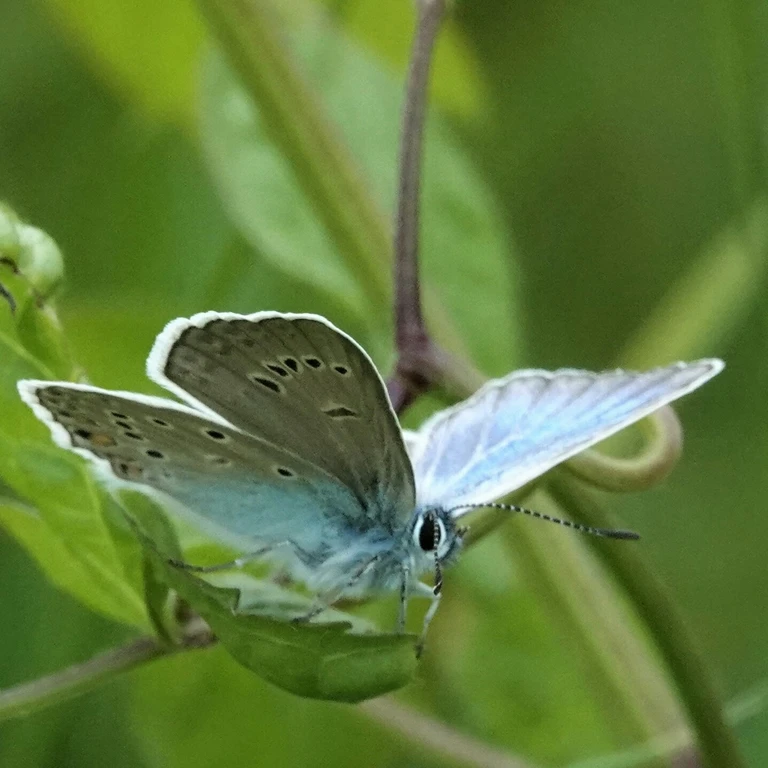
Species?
Polyommatus amandus (also Plebejus amanda)
